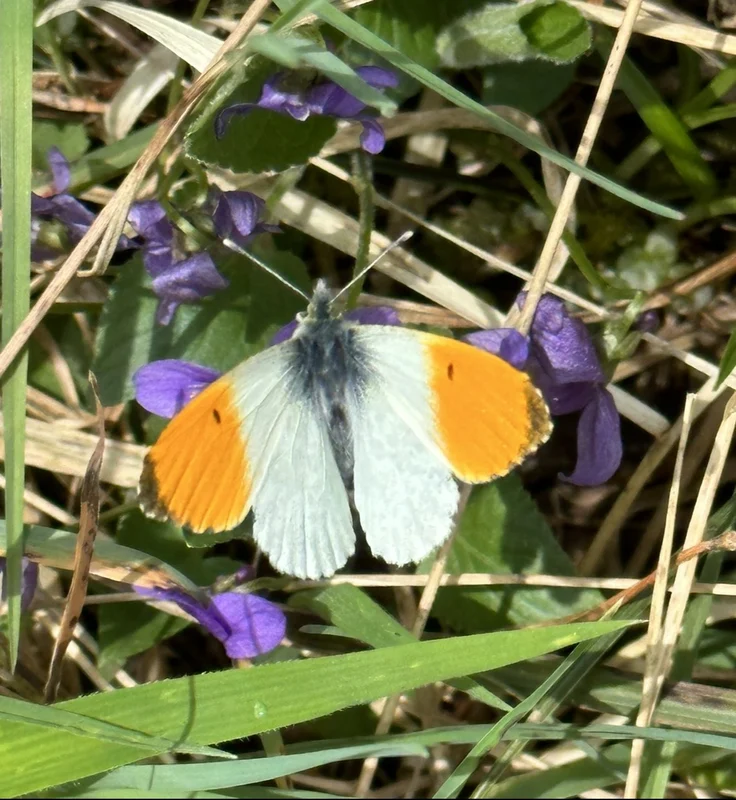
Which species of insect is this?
Anthocharis cardamines
